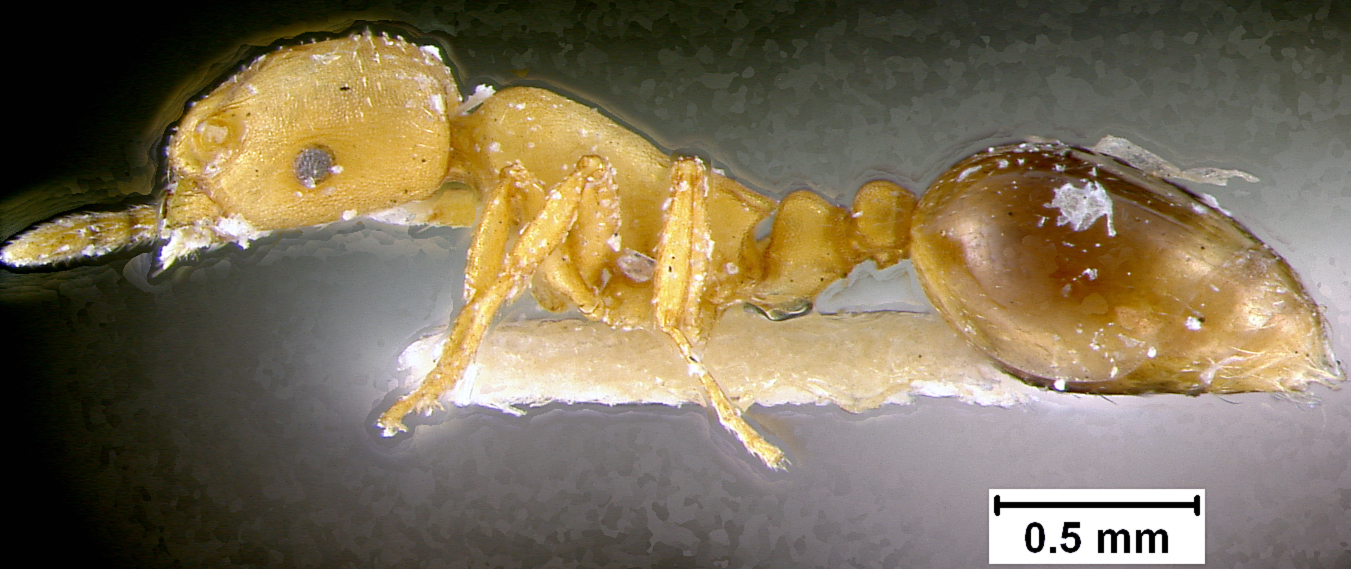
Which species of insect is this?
Leptothorax diversipilosus
